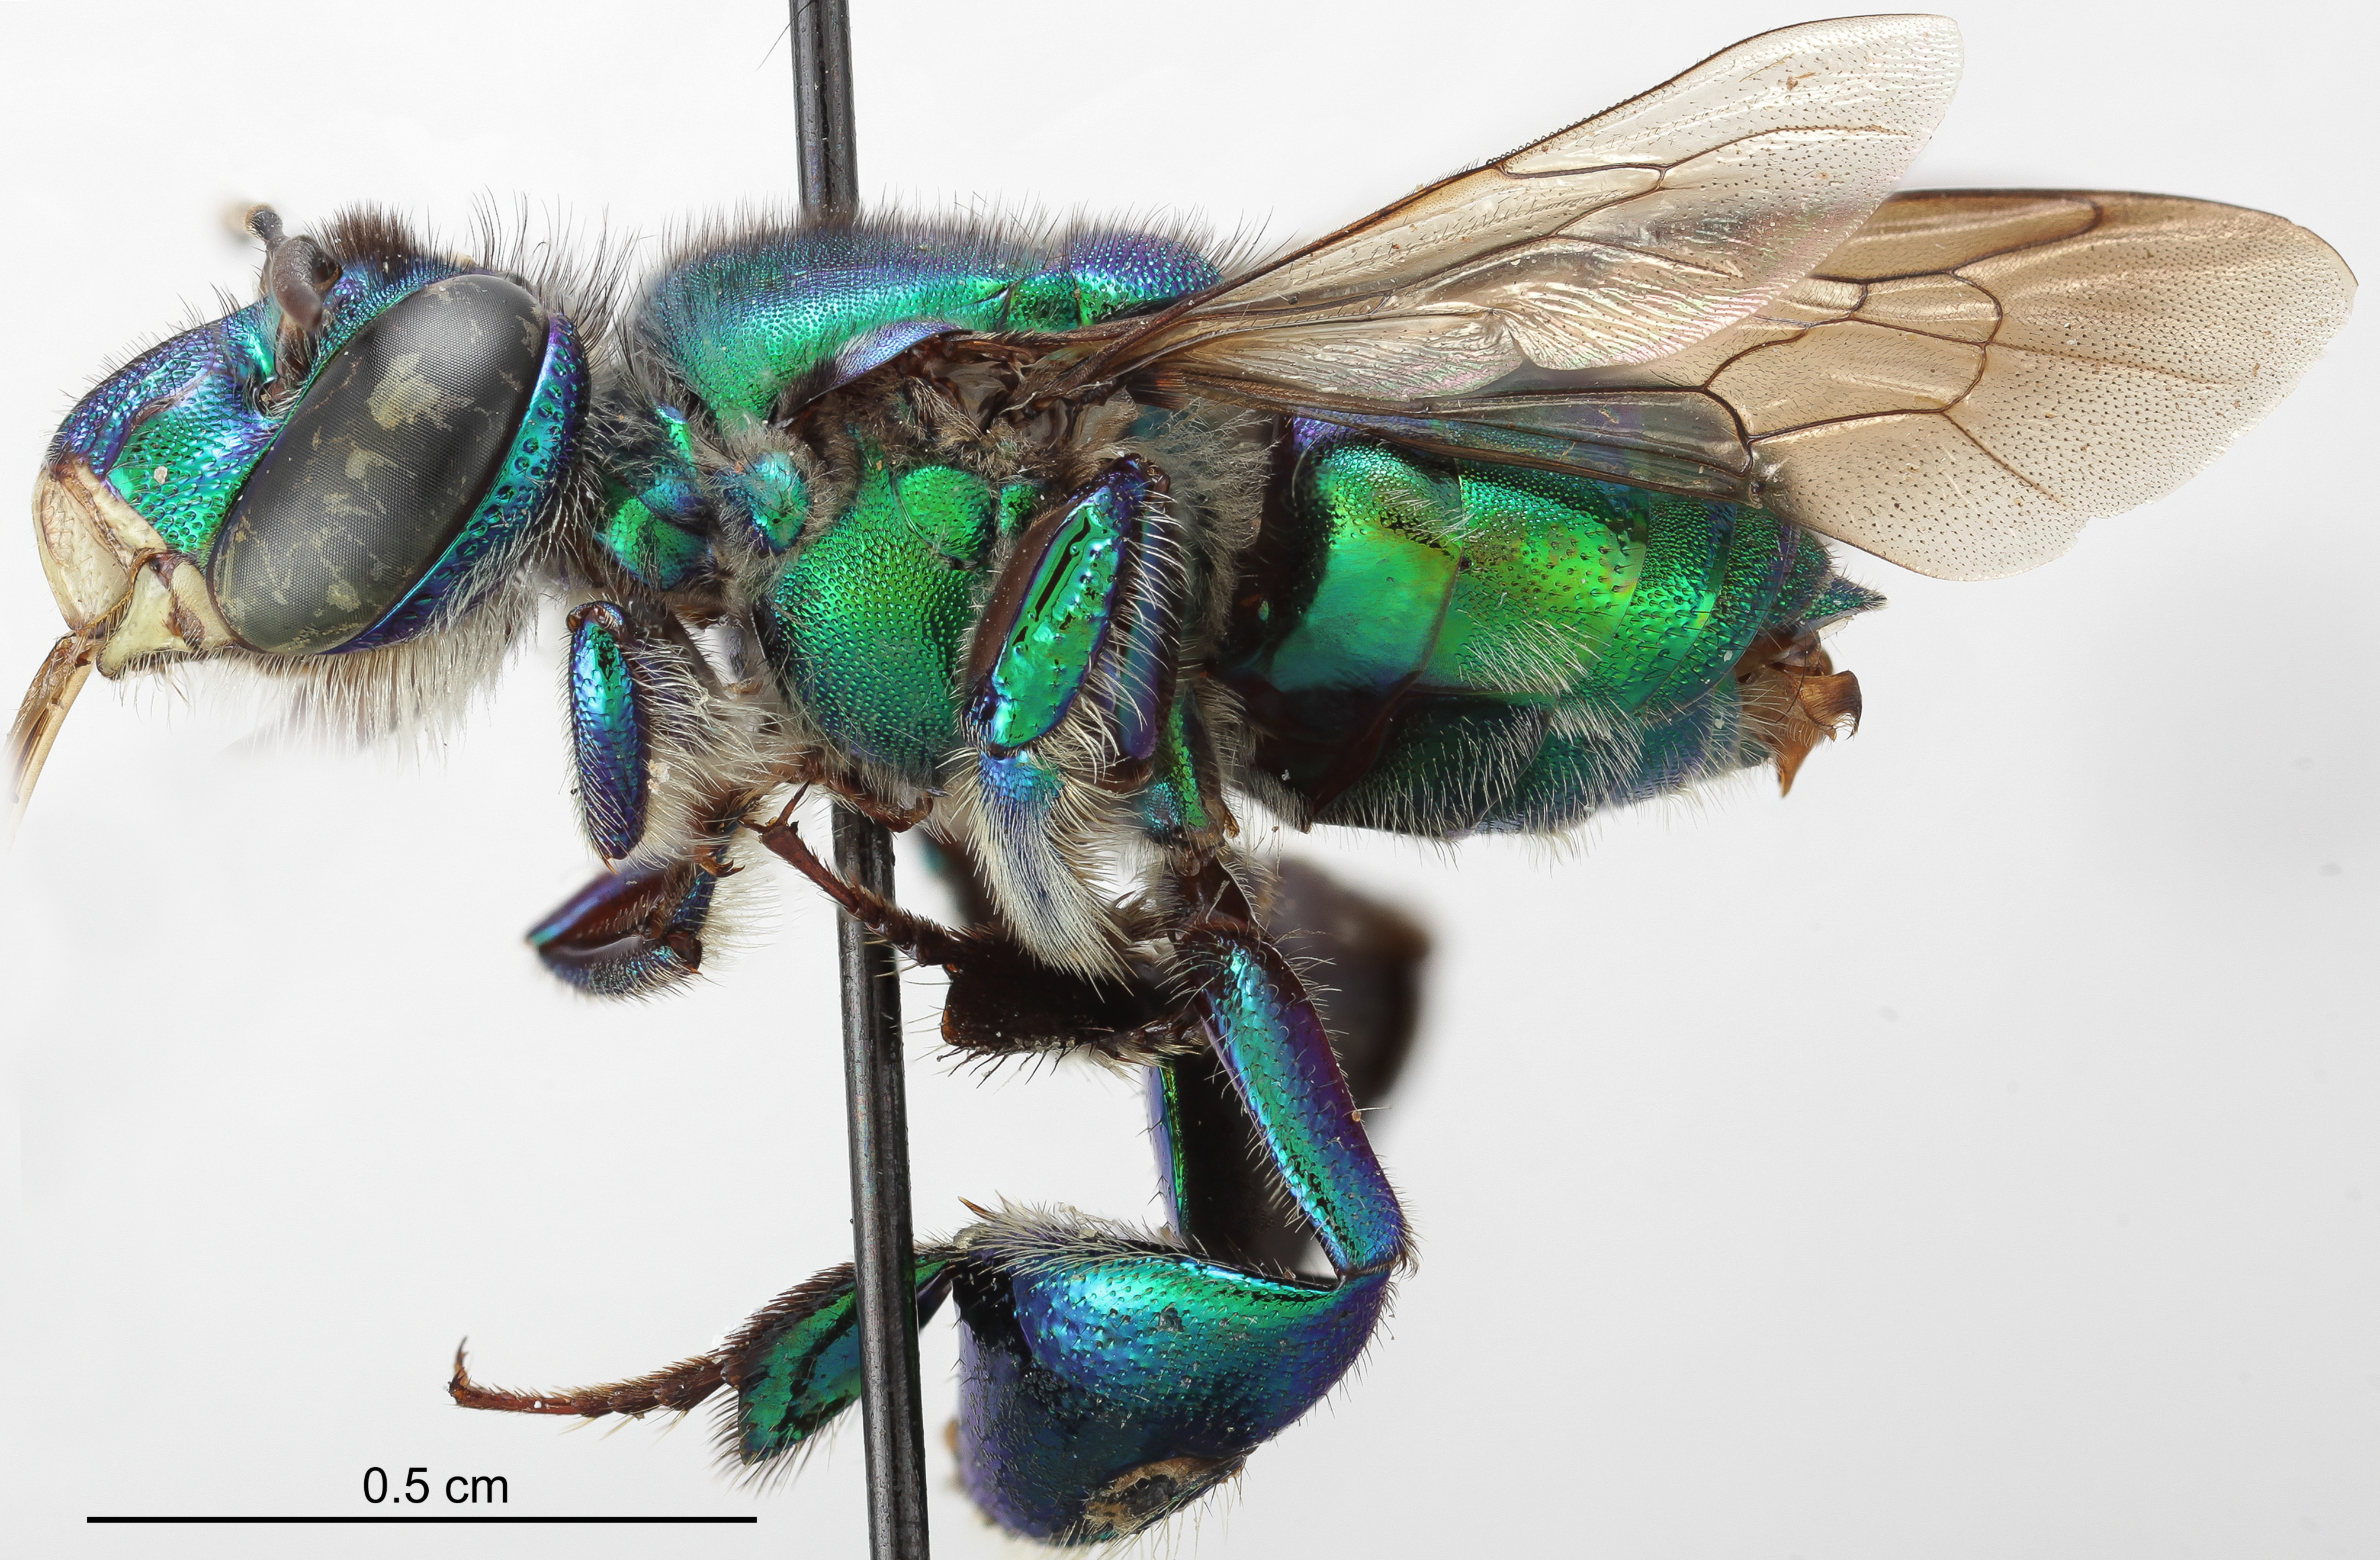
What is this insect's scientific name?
Euglossa viridifrons
